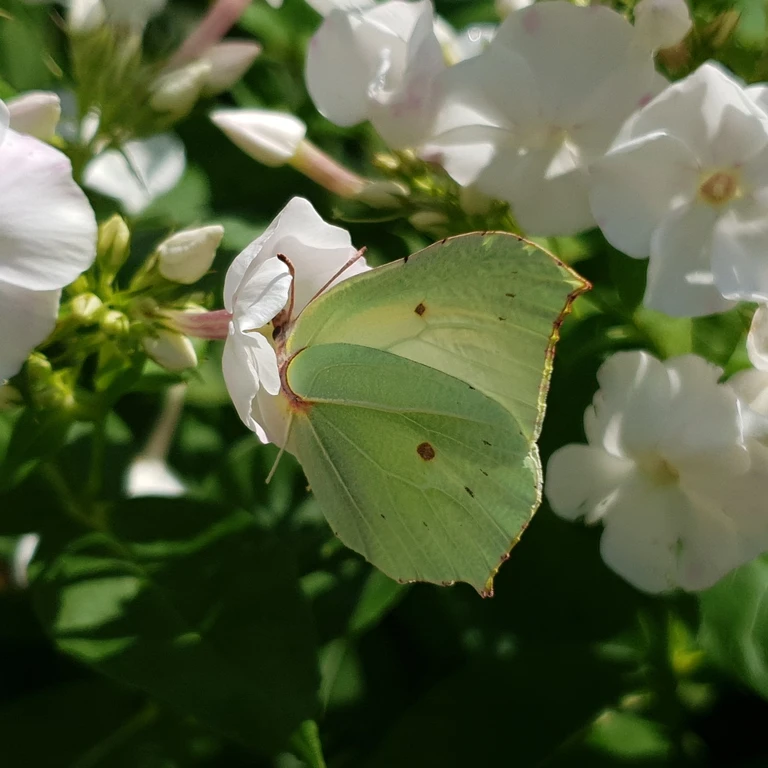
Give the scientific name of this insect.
Gonepteryx rhamni
